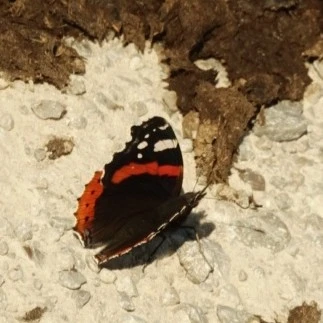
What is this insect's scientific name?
Vanessa atalanta
